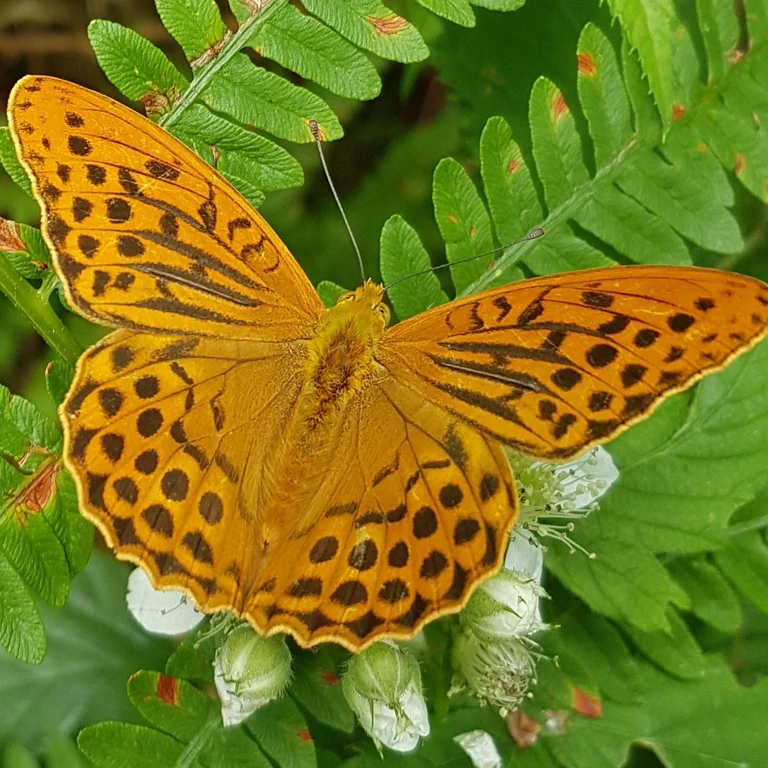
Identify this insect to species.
Argynnis paphia
